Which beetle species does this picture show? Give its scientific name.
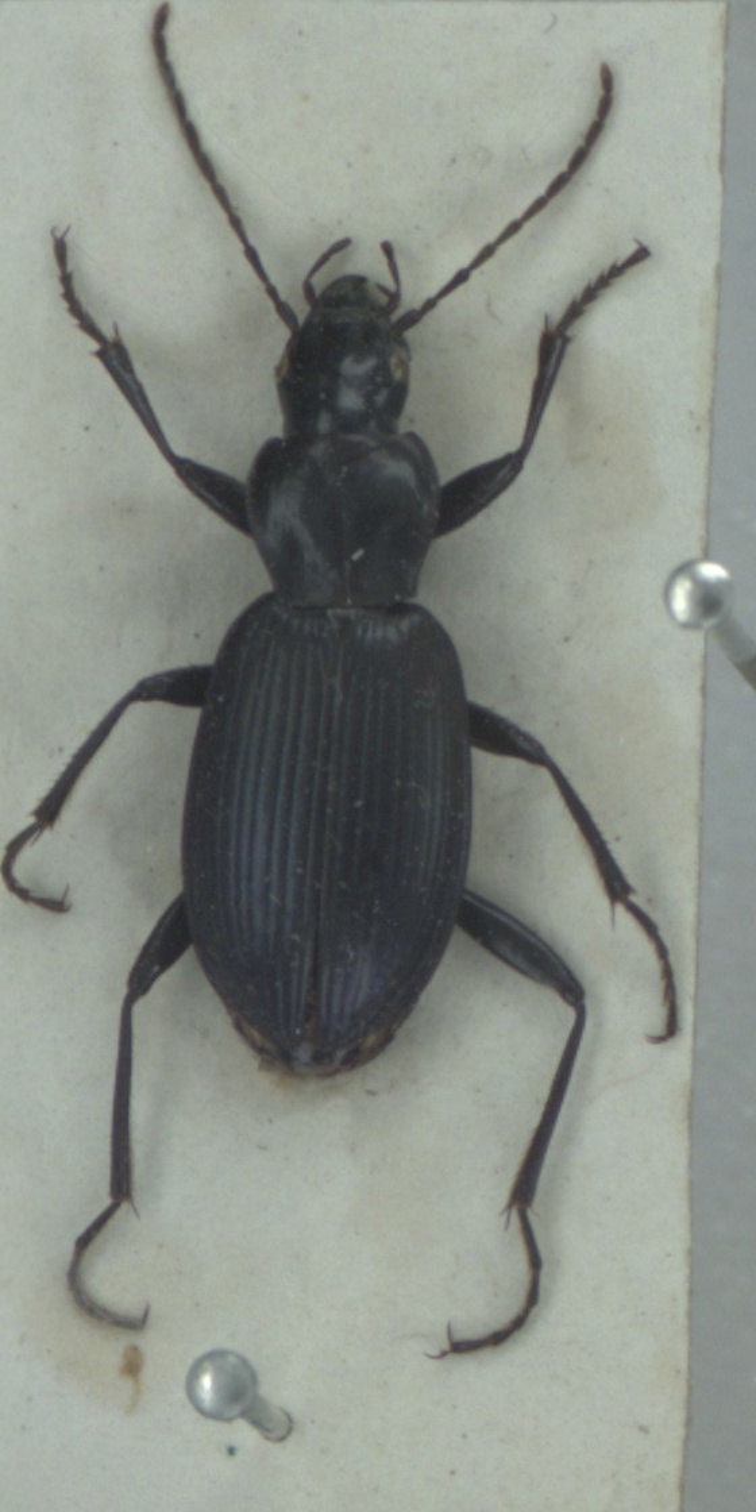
Laemostenus terricola
